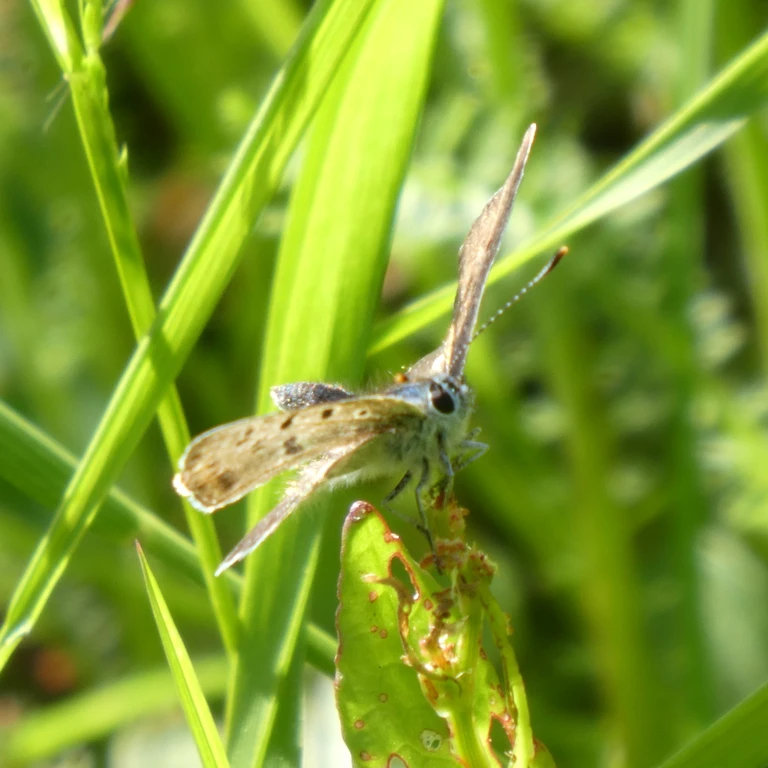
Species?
Lycaena tityrus (also Loweia tityrus)
